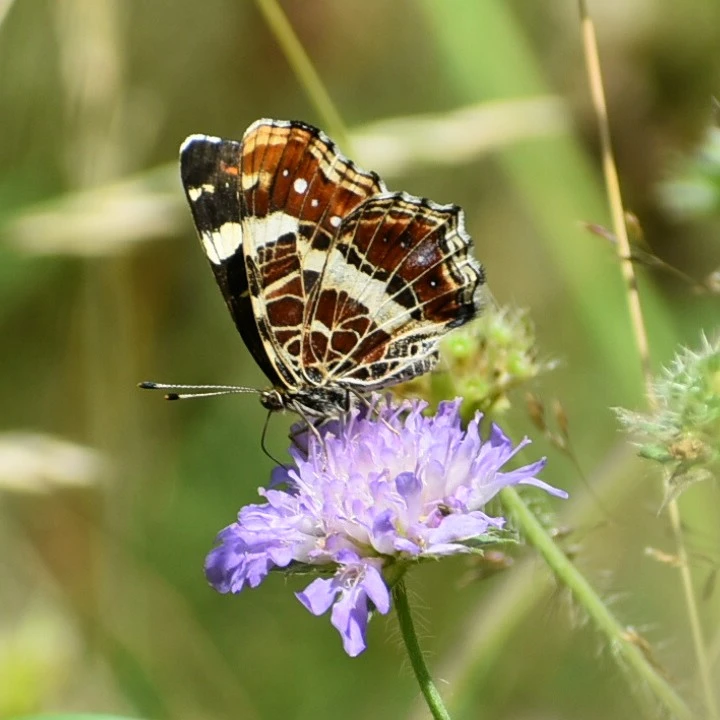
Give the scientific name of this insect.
Araschnia levana
